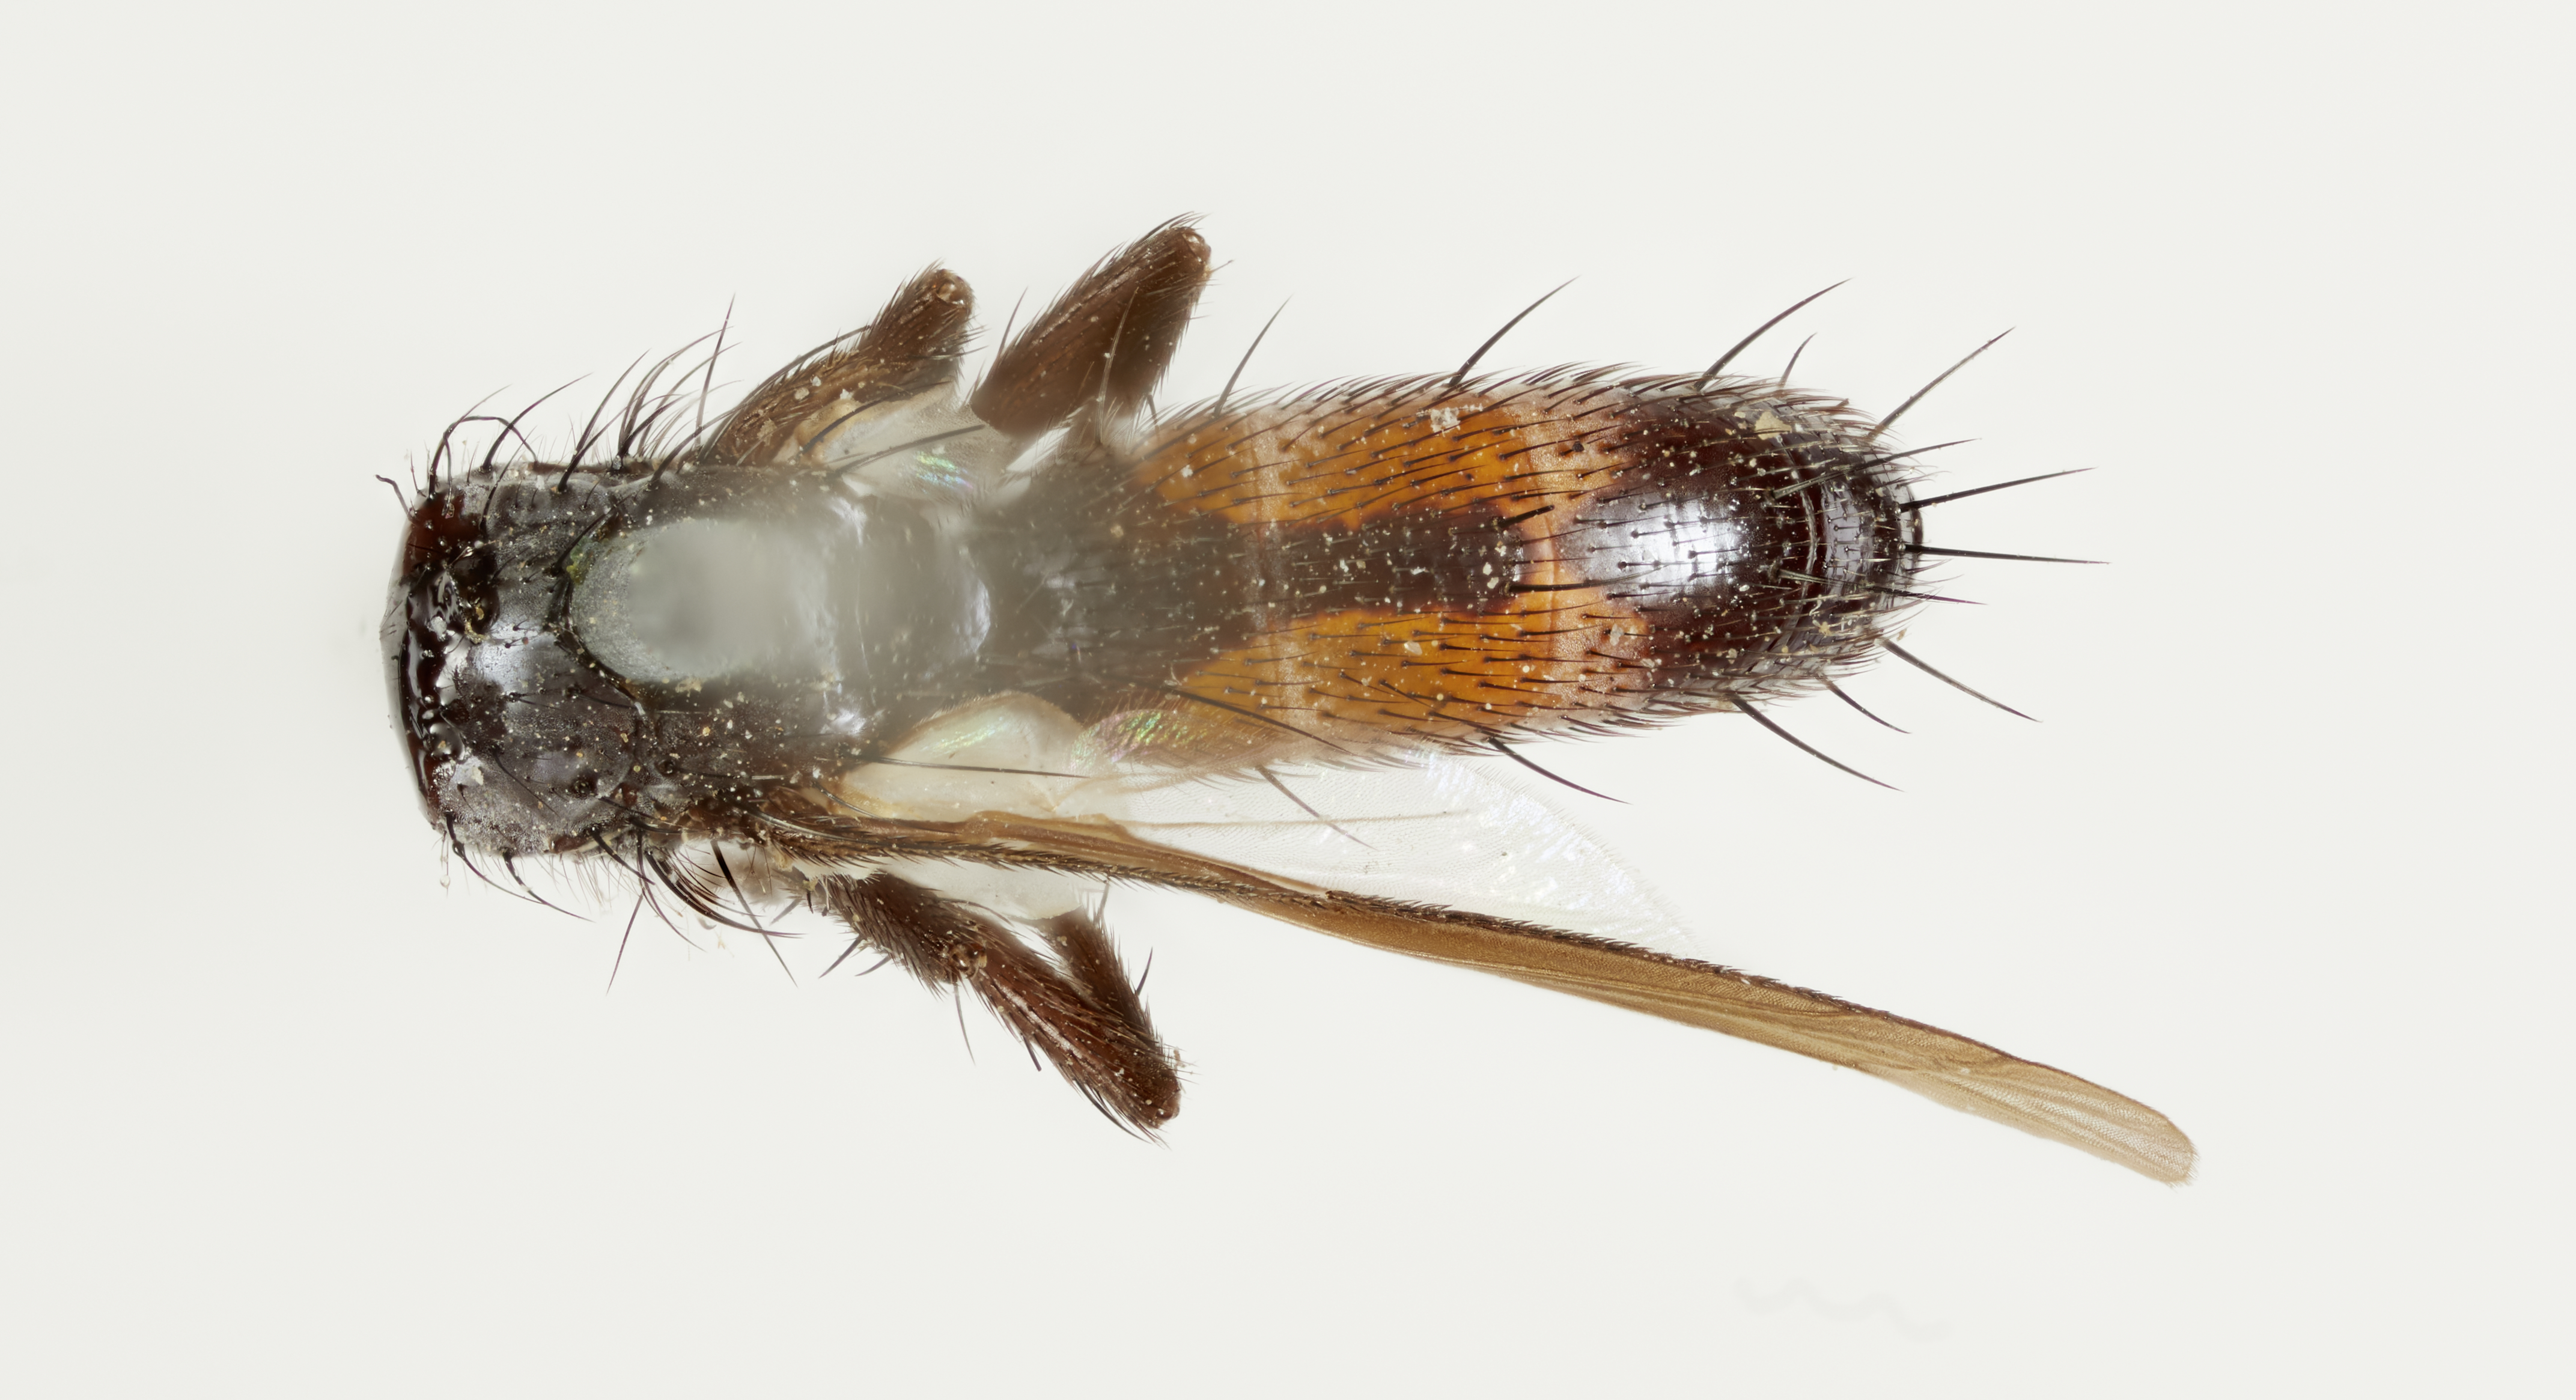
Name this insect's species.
Cylindromyia nana
